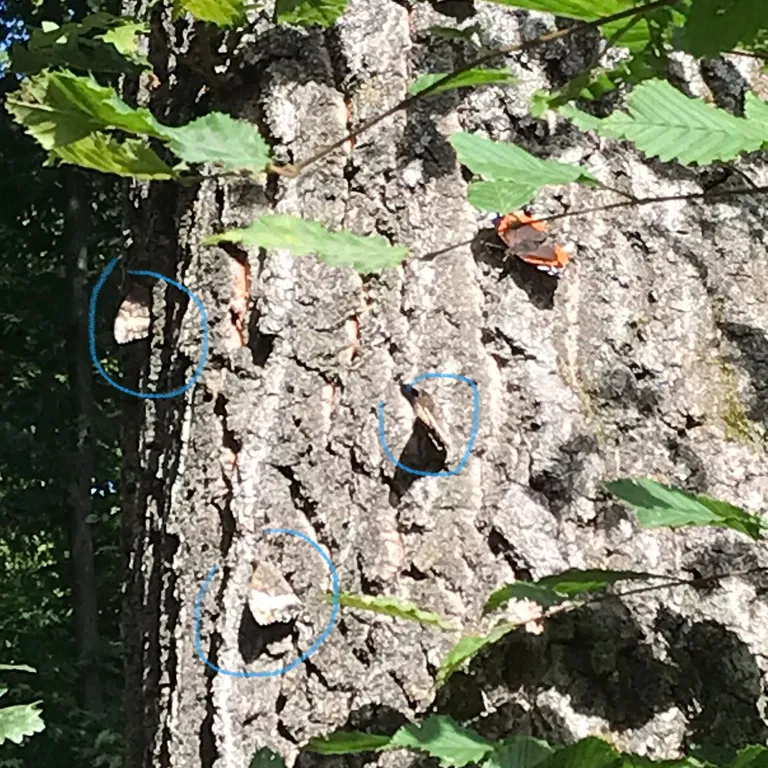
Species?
Vanessa atalanta
